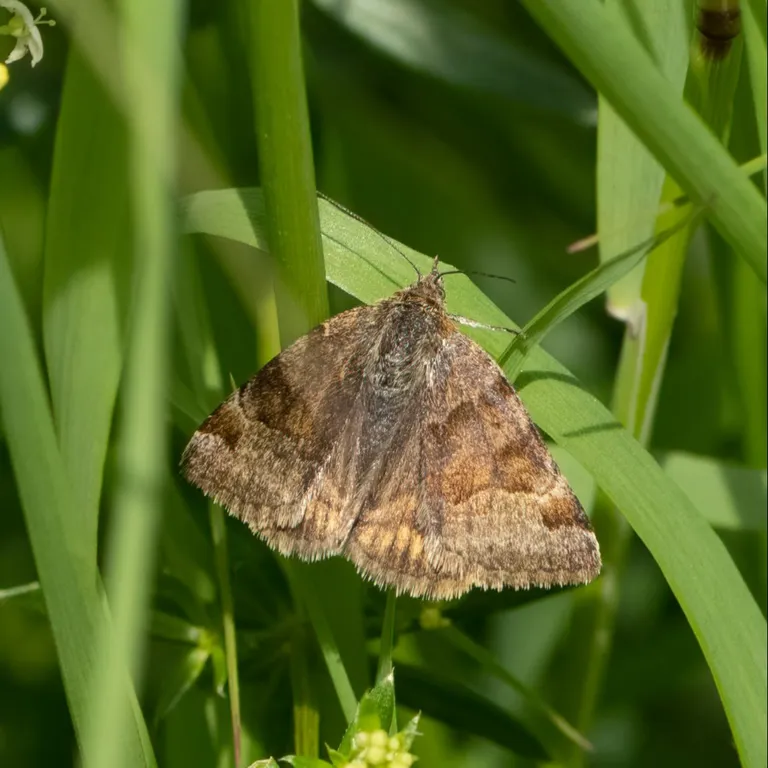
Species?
Euclidia glyphica
